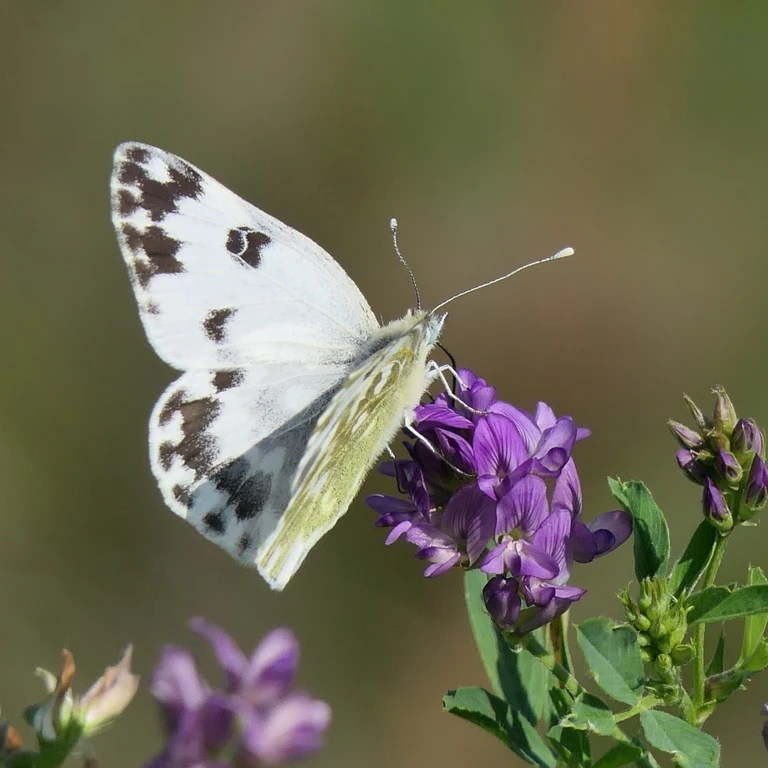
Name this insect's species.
Pontia edusa
